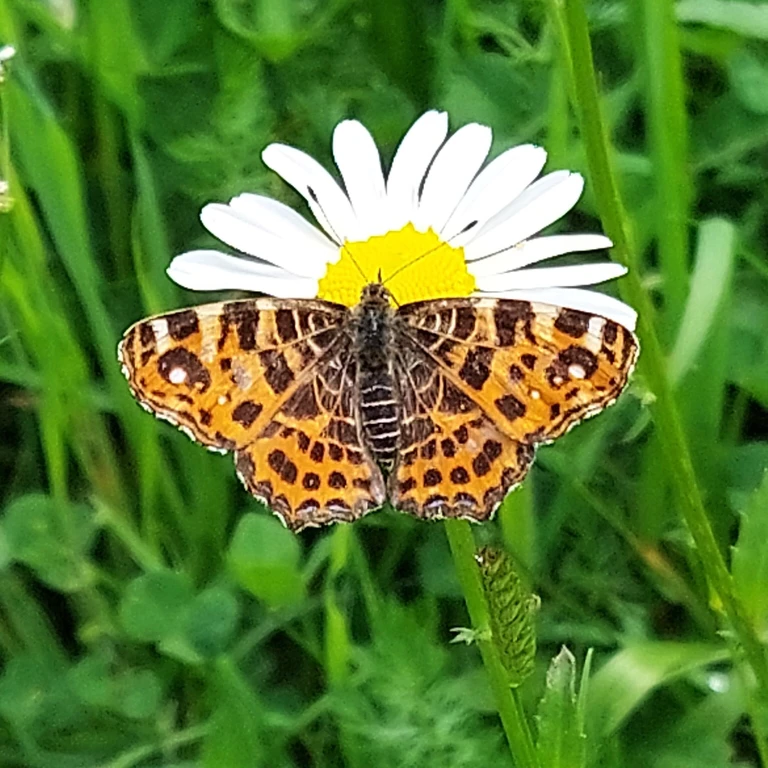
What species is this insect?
Araschnia levana
